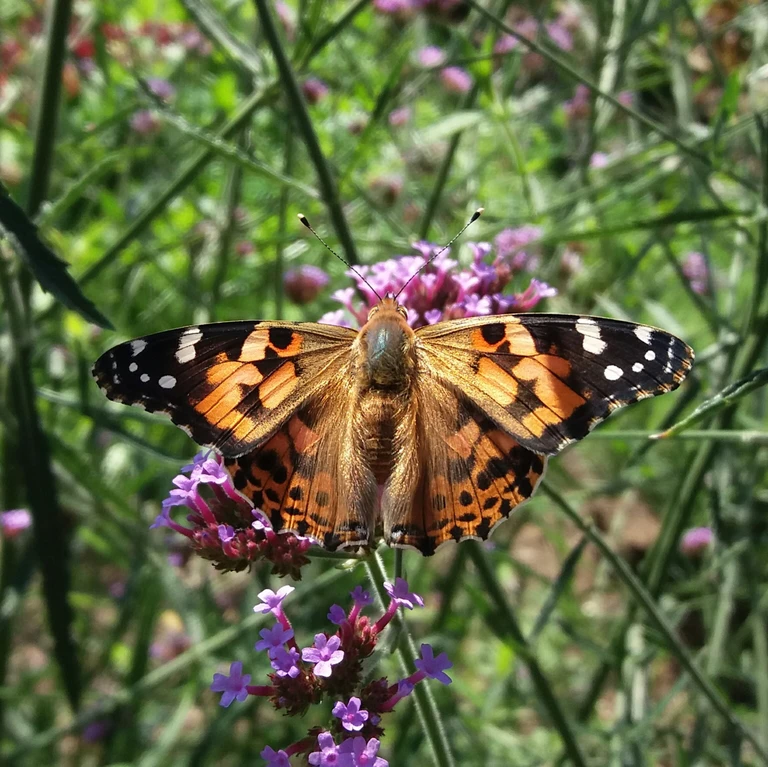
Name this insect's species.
Vanessa cardui
